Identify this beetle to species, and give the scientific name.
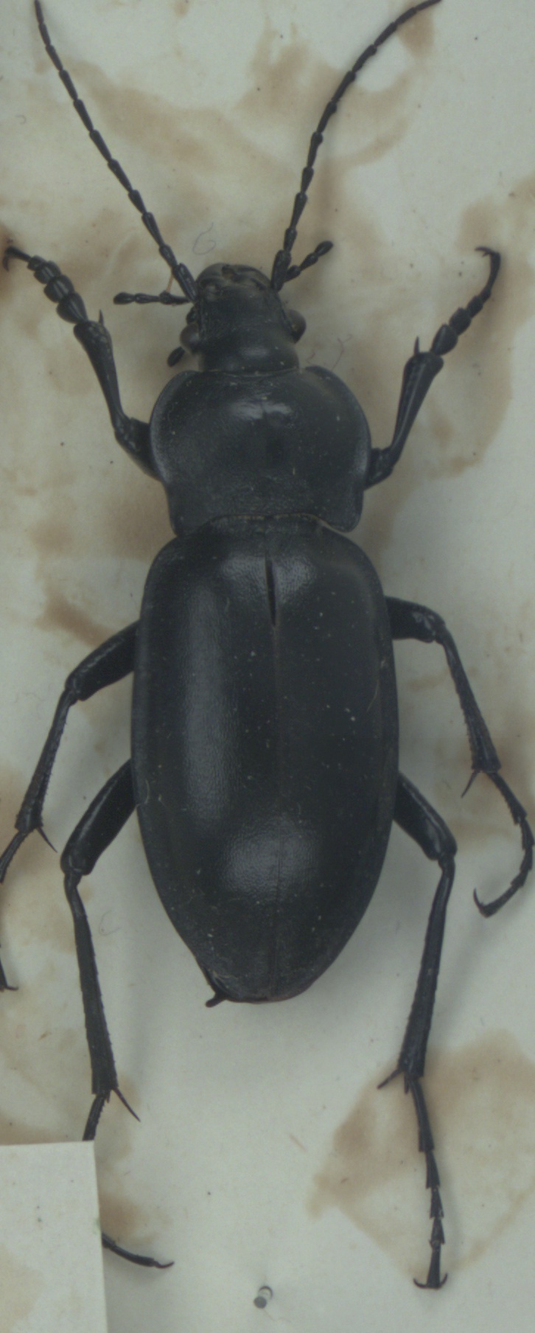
Carabus glabratus
